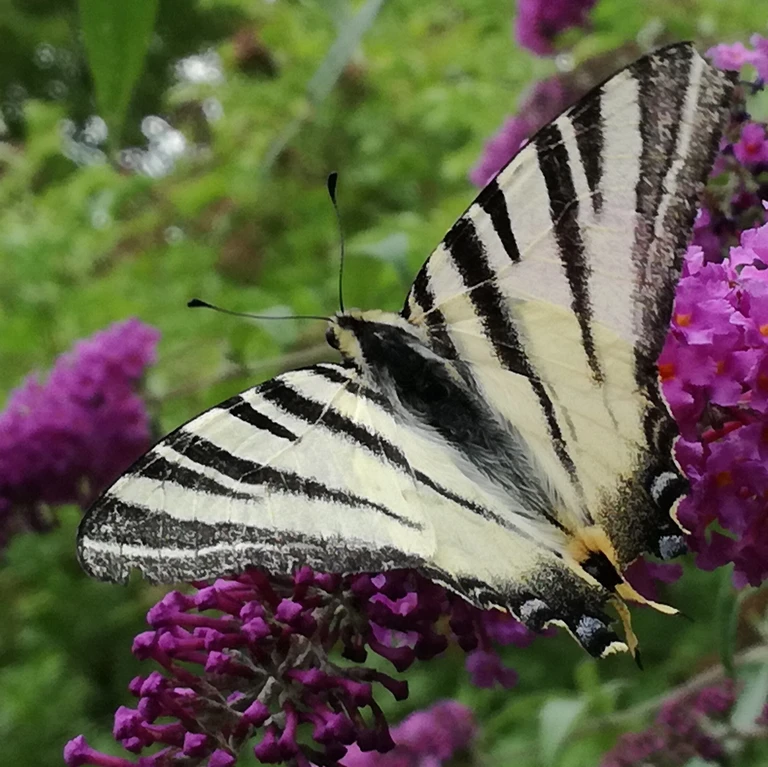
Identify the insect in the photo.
Iphiclides podalirius
